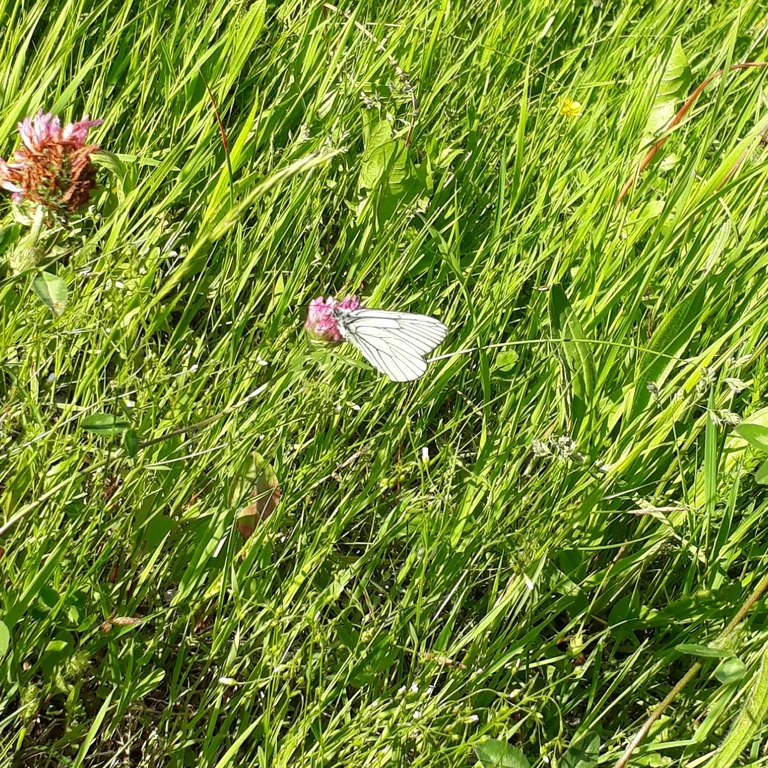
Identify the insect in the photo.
Aporia crataegi
